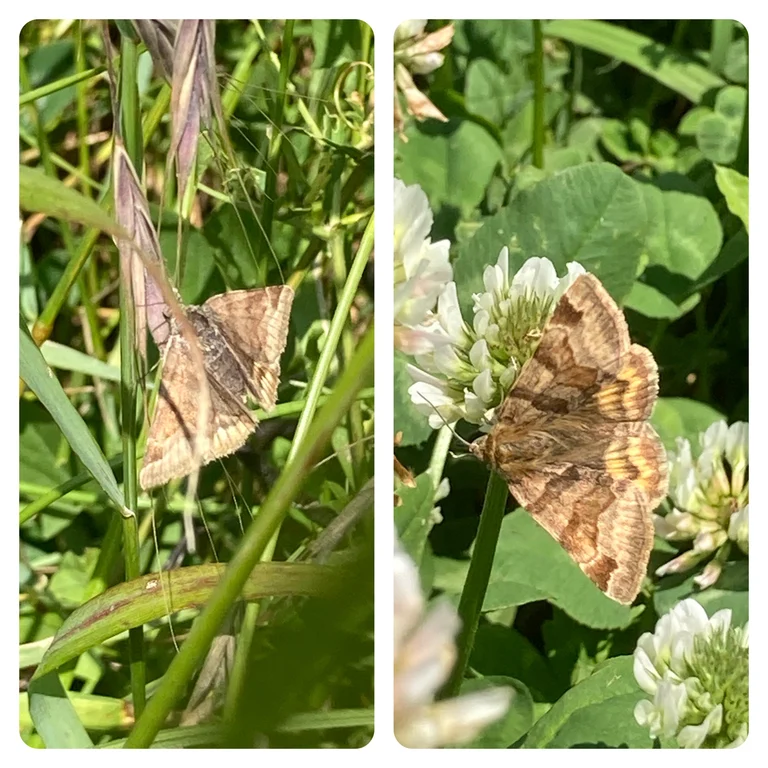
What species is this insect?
Euclidia glyphica
